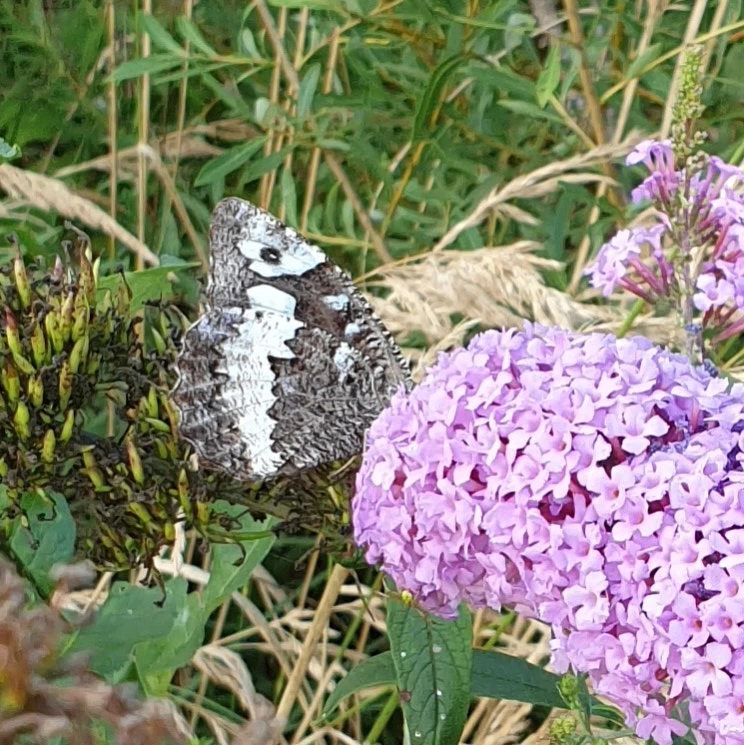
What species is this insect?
Brintesia circe
